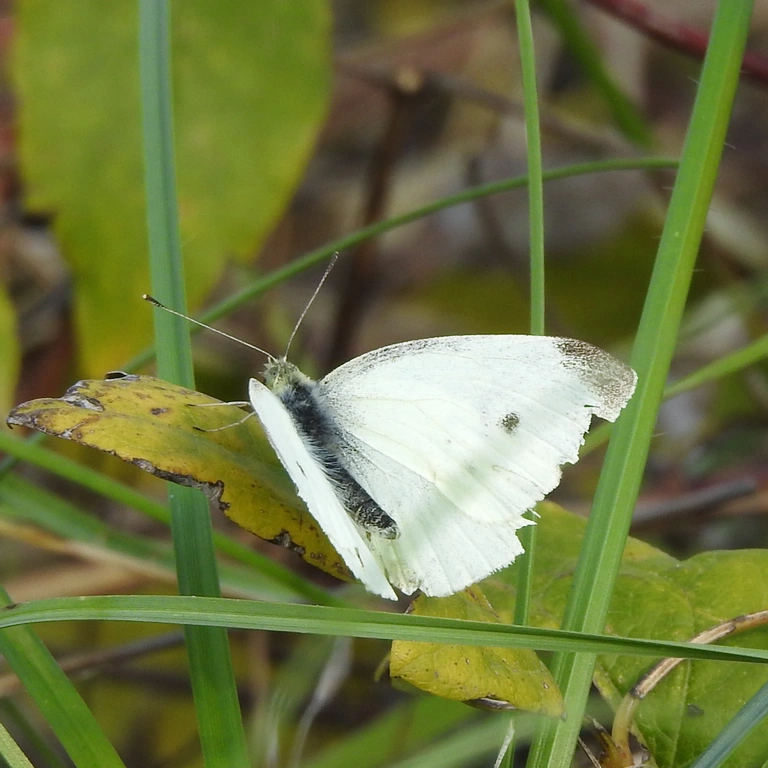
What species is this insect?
Pieris rapae
